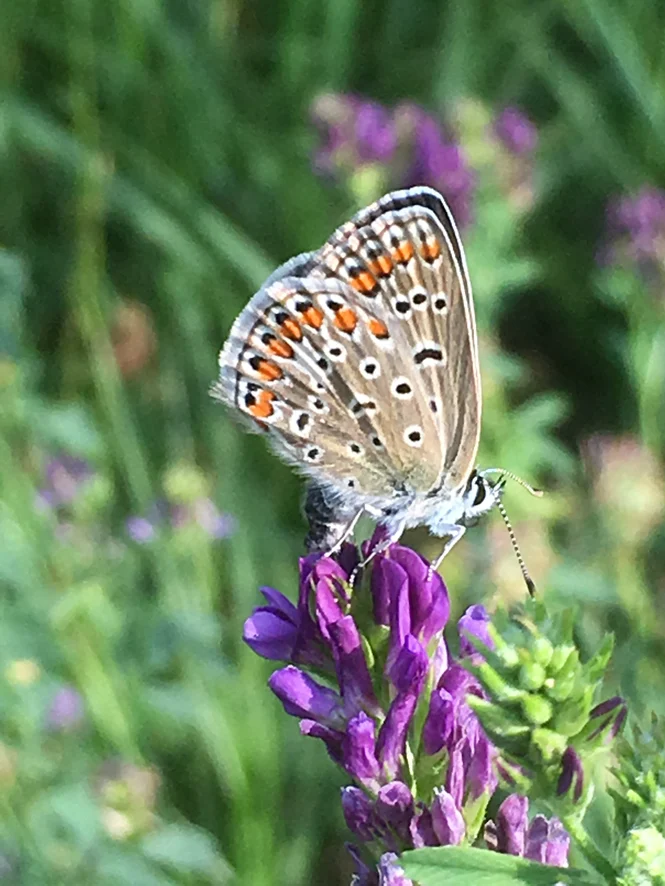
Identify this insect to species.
Polyommatus icarus
